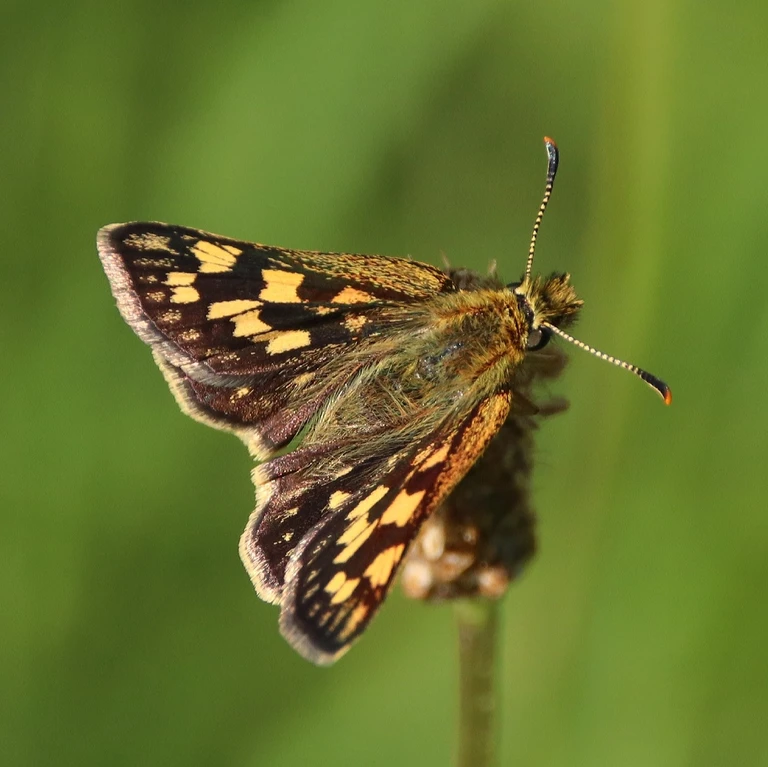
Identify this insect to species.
Carterocephalus palaemon
